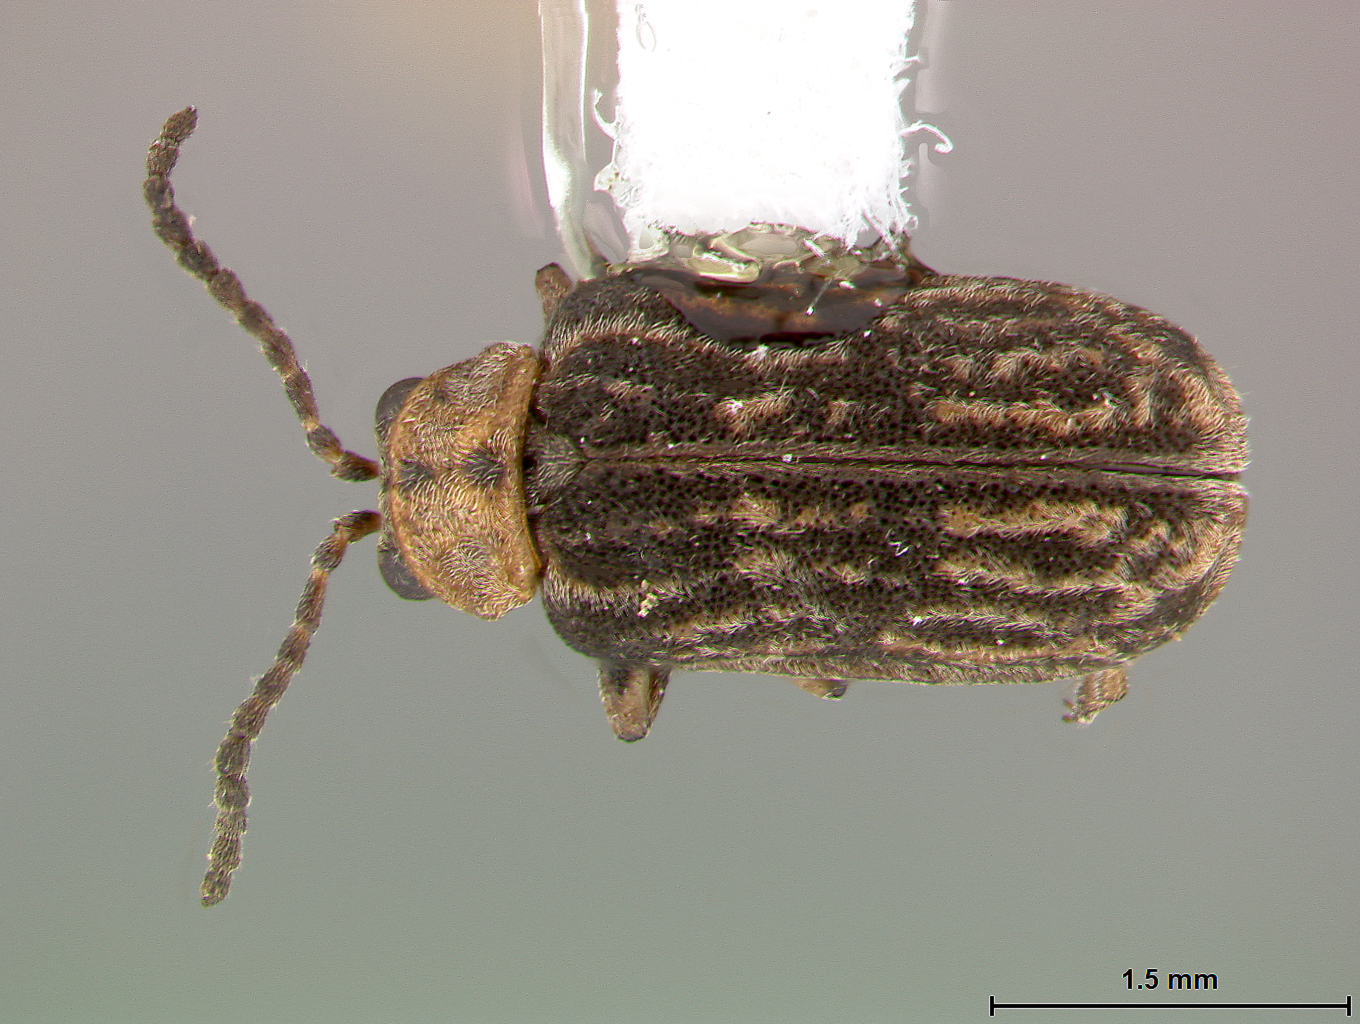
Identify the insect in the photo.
Galerucella decemvittata
